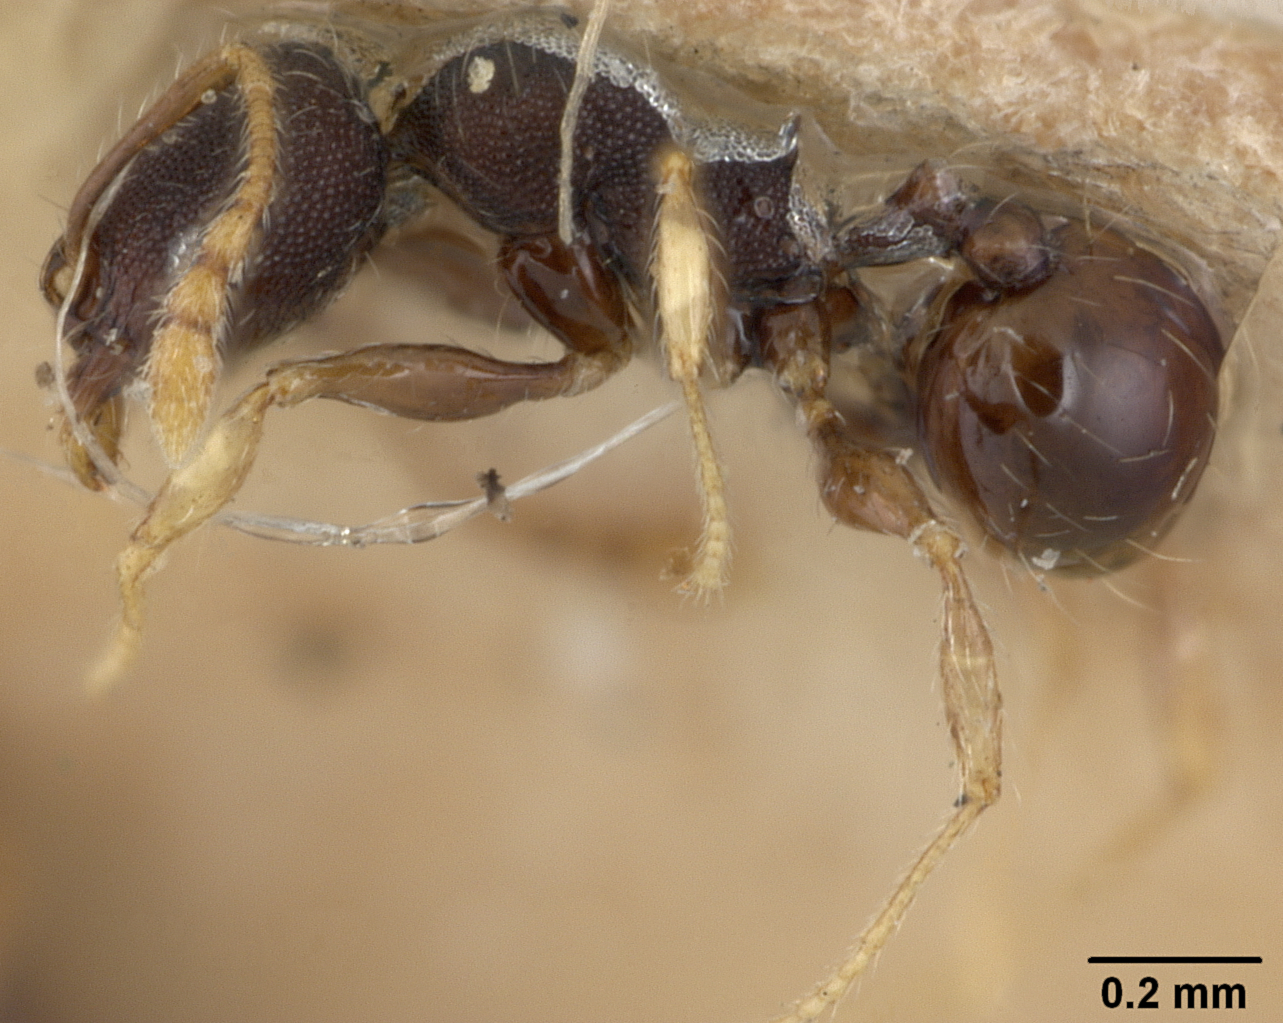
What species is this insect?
Pheidole moerens
